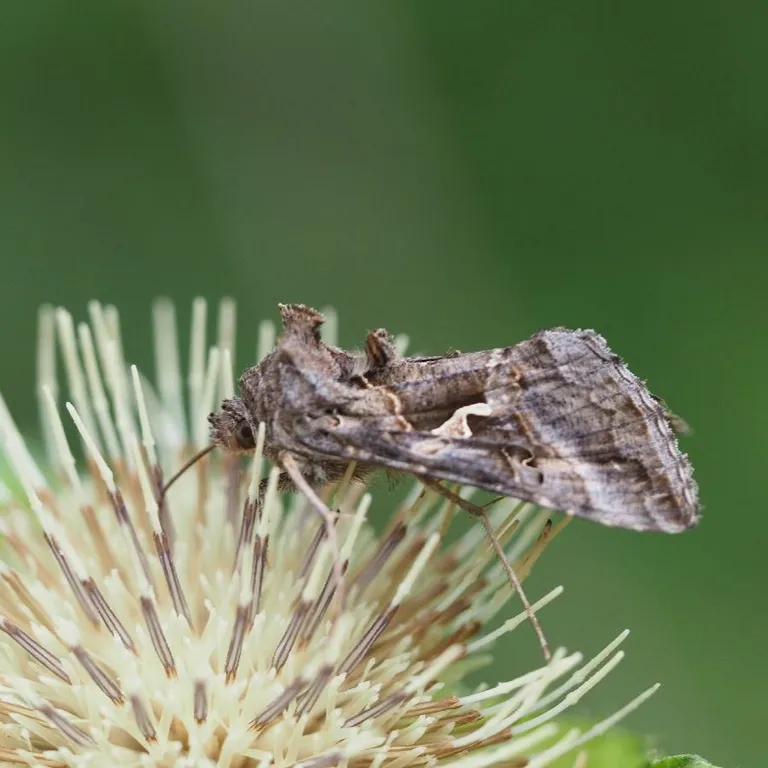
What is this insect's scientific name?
Autographa gamma
